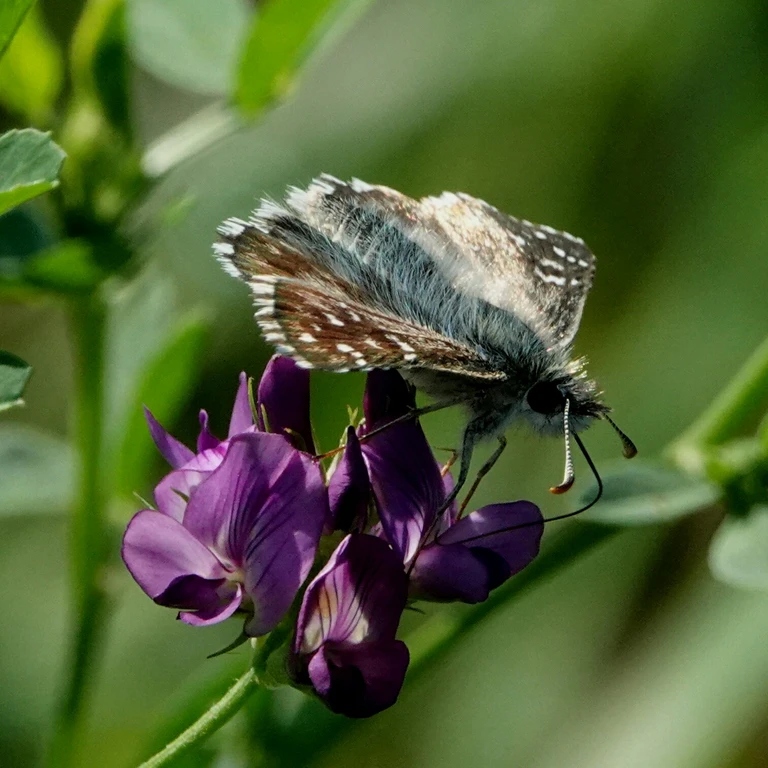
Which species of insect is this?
Pyrgus armoricanus
